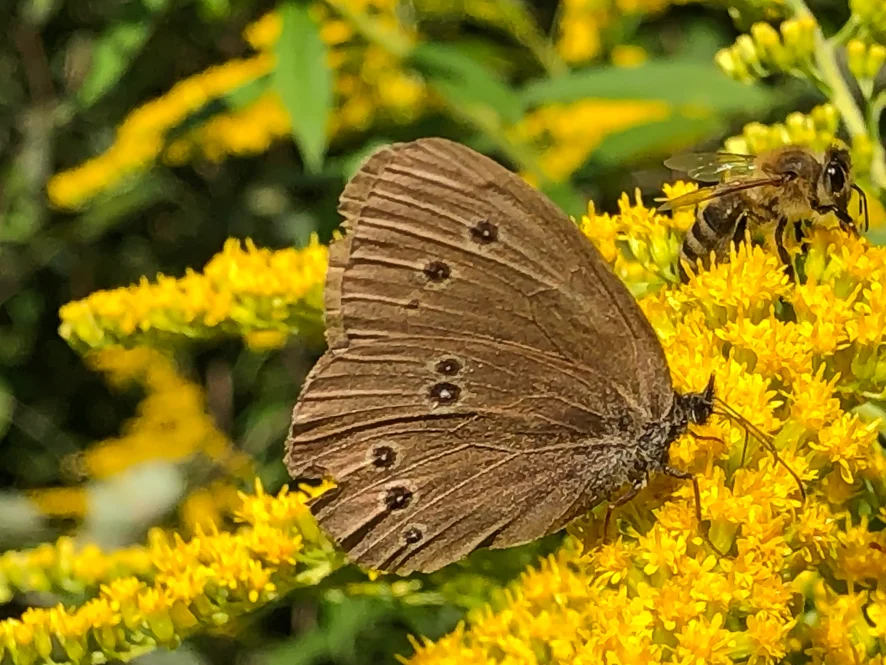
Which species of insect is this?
Aphantopus hyperantus
